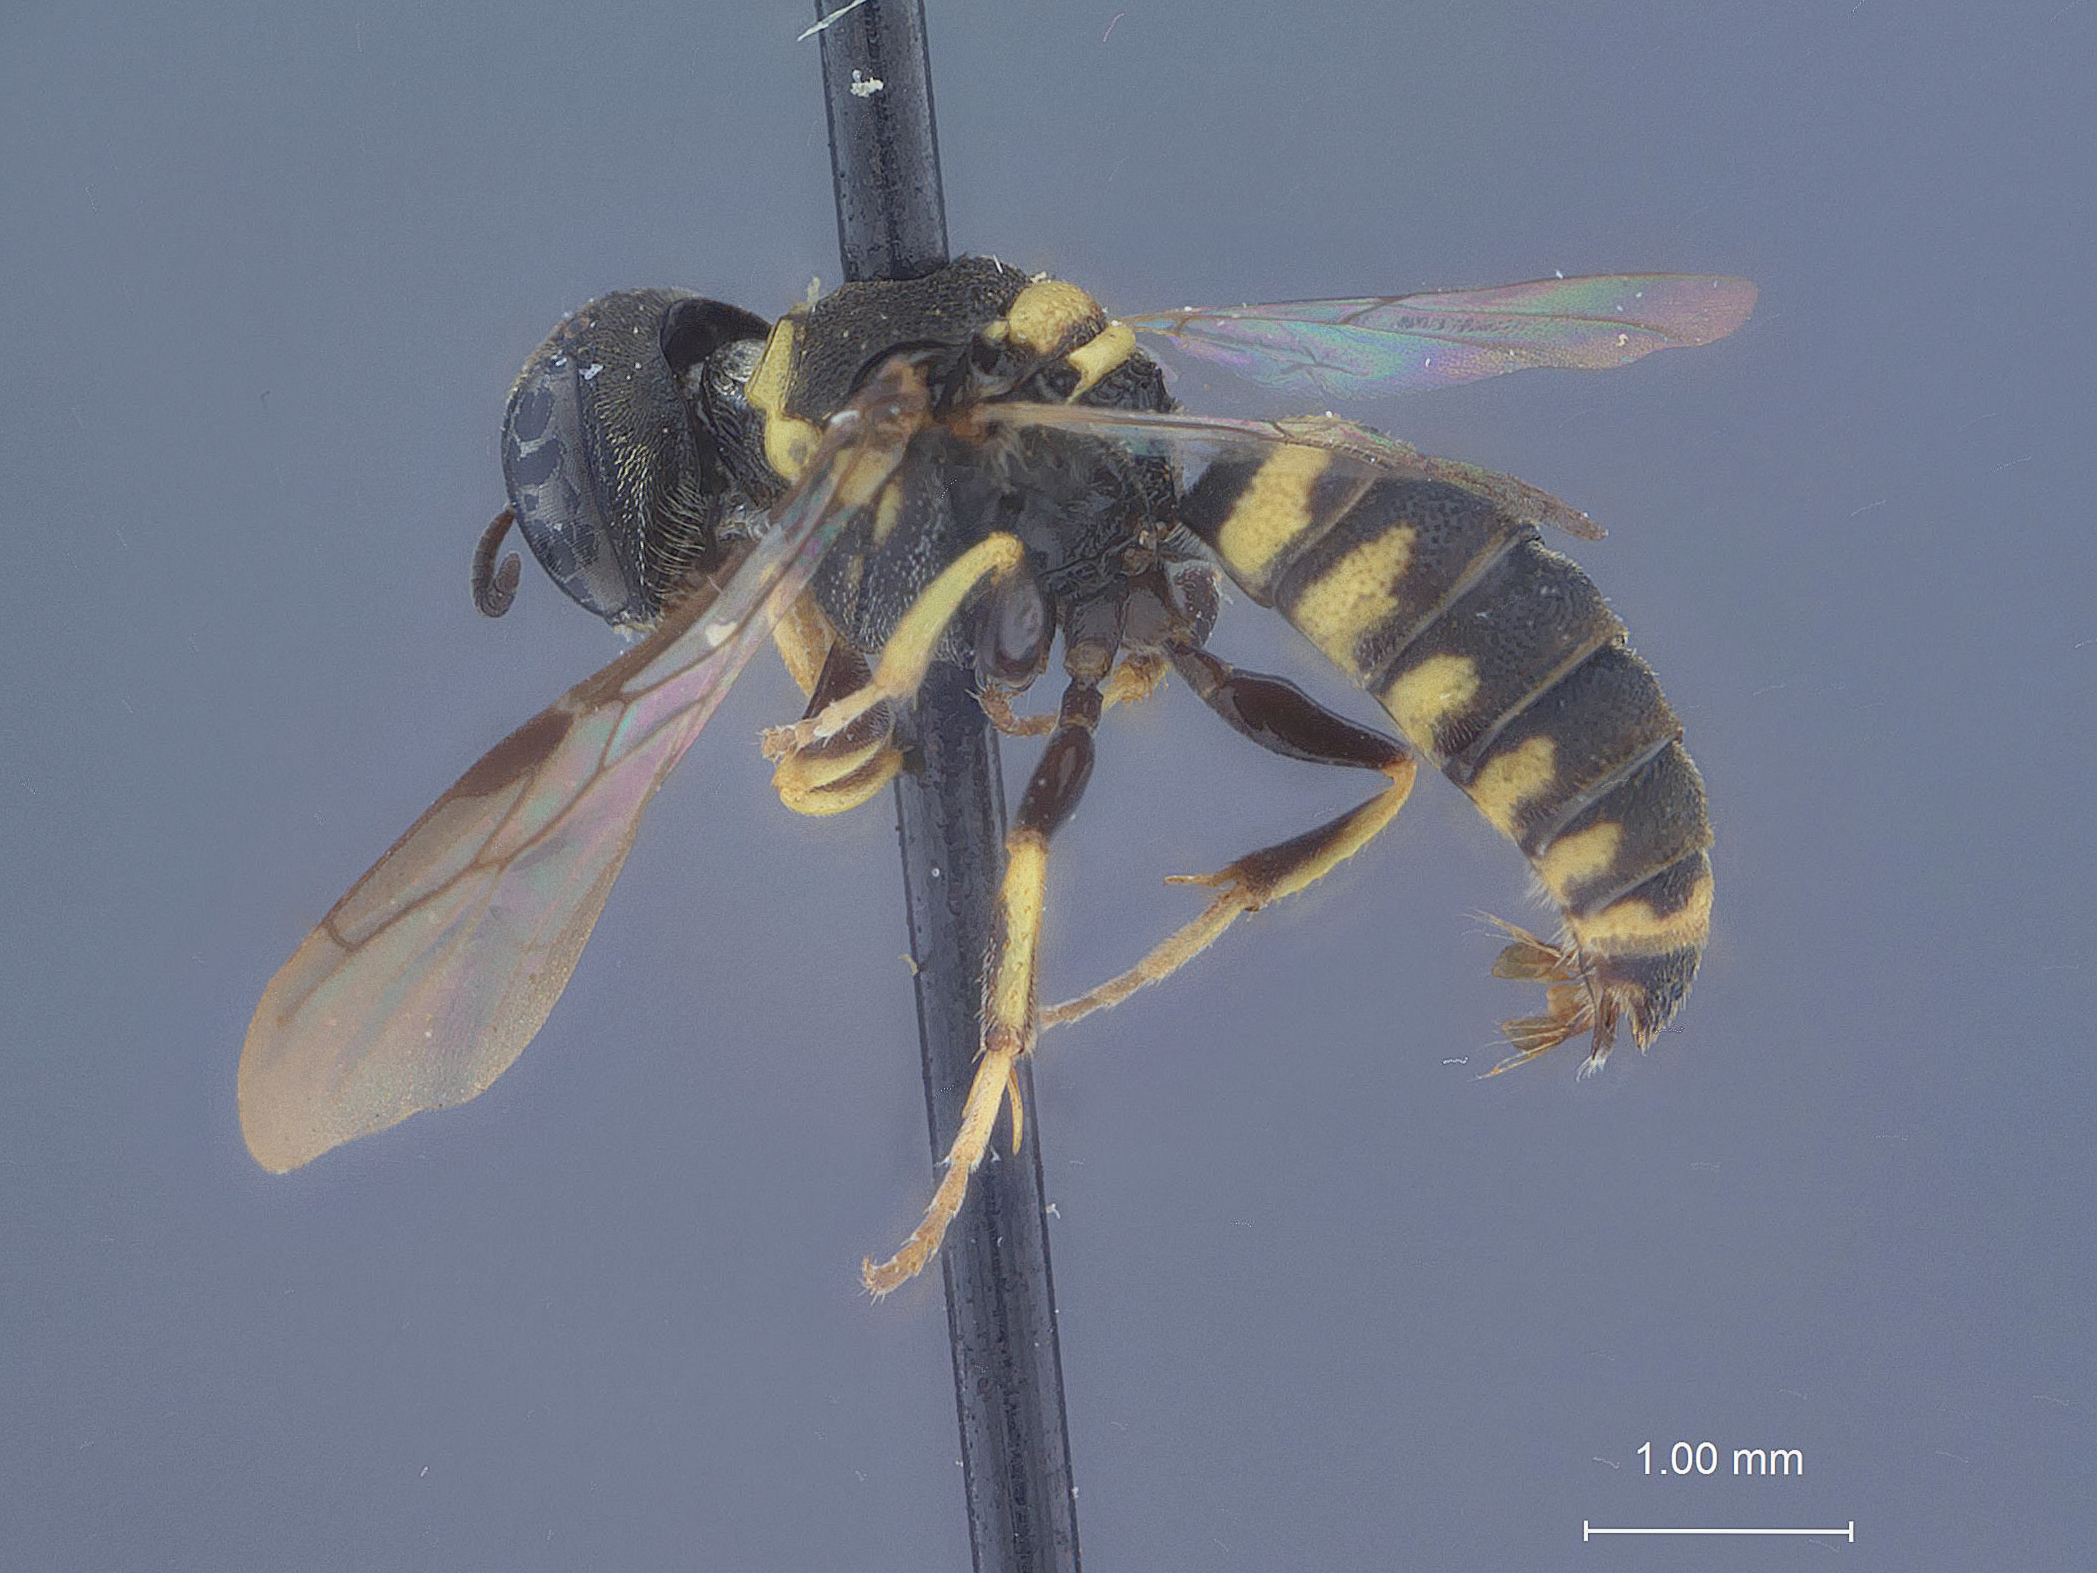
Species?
Anacrabro mocanus
